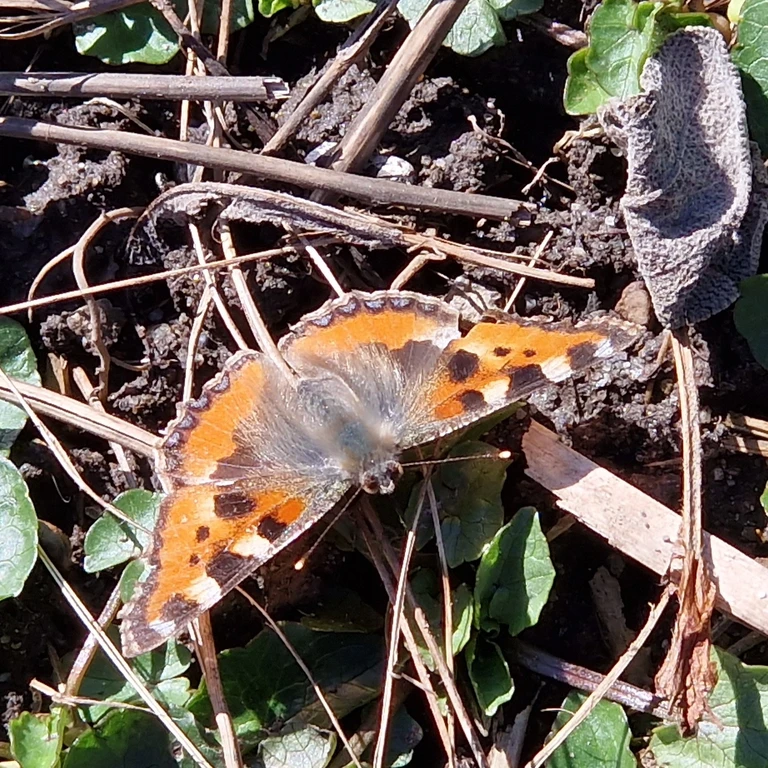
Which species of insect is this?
Aglais urticae
